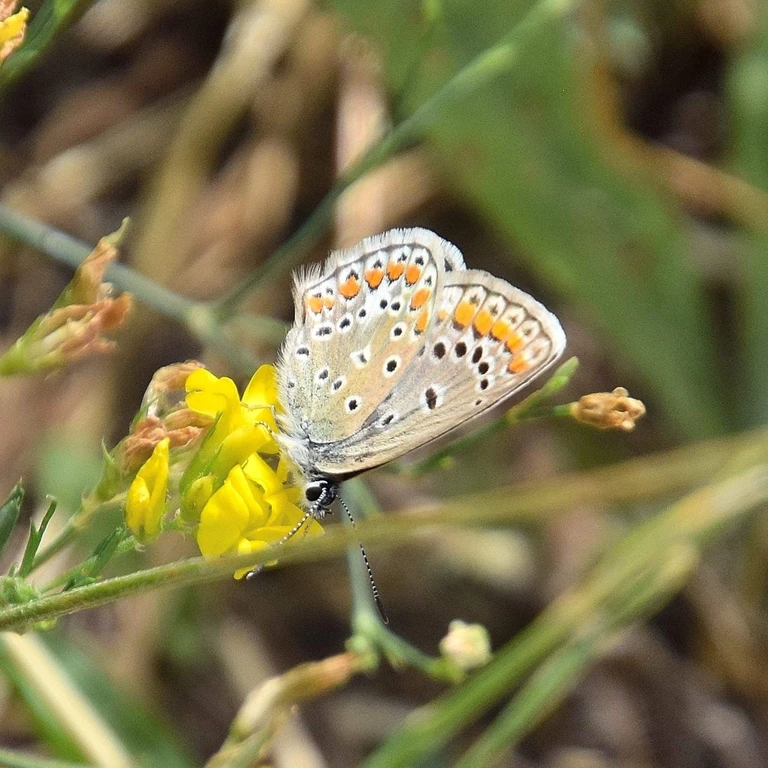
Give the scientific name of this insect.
Polyommatus icarus
